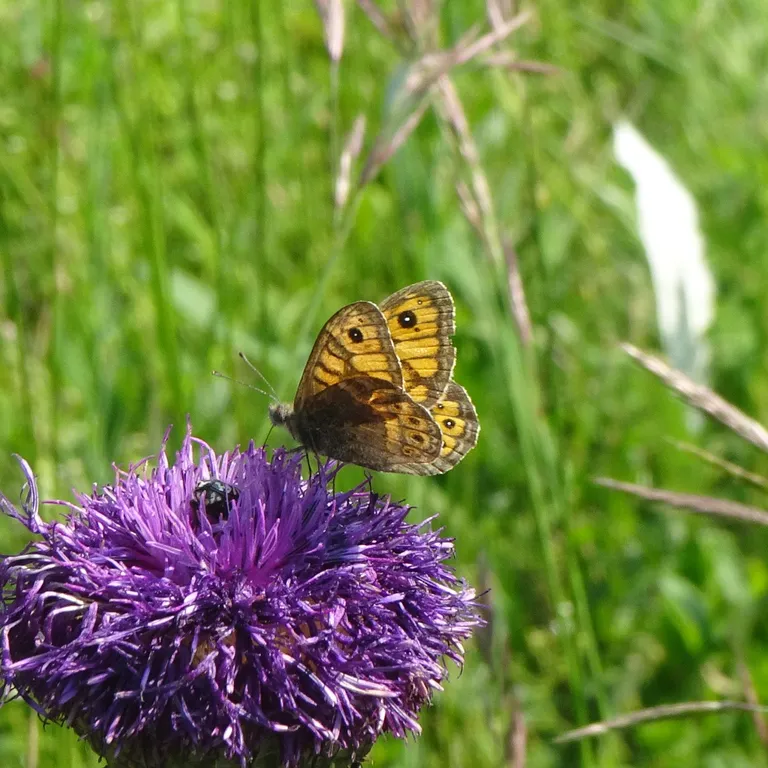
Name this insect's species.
Lasiommata megera (also Pararge megera)
